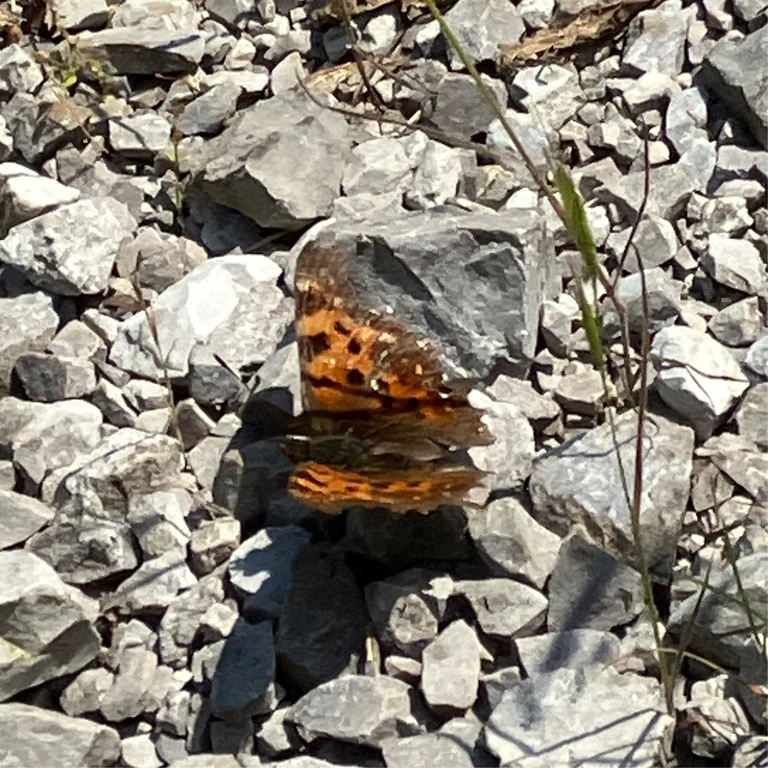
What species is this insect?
Polygonia c-album
